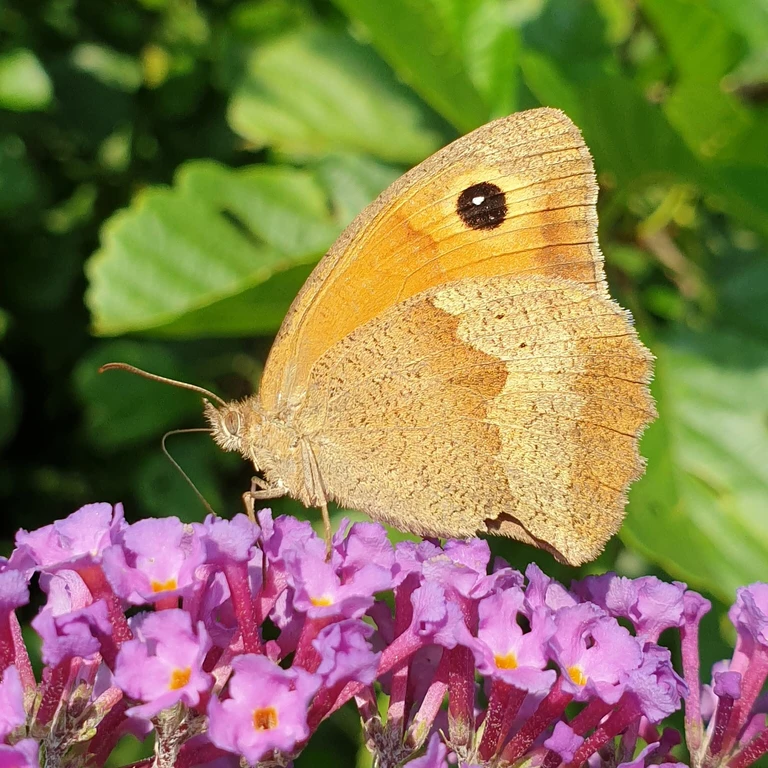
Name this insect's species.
Maniola jurtina
